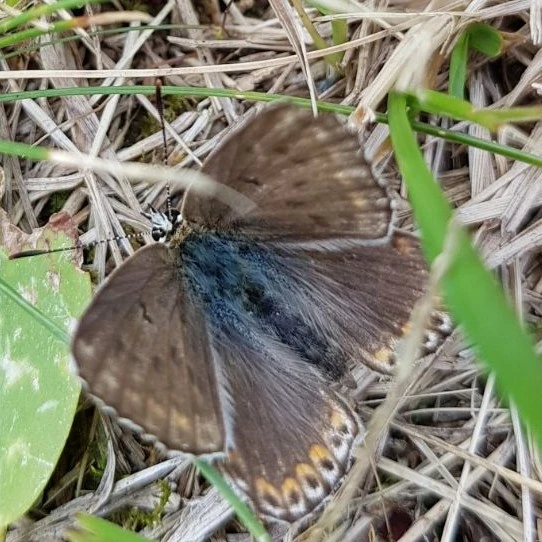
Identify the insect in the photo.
Lysandra coridon
